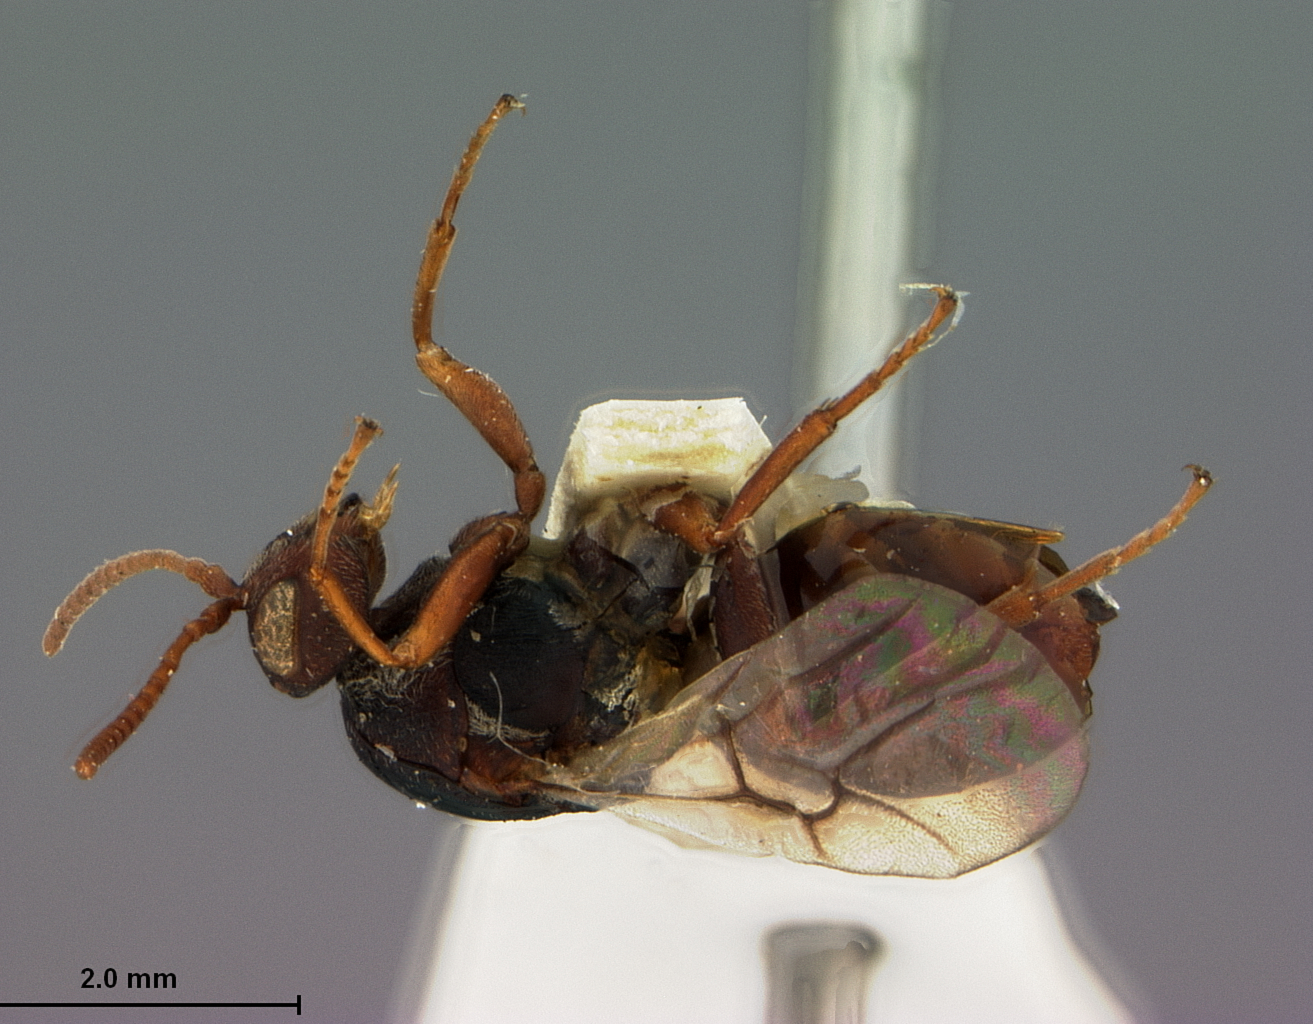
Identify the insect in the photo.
Trisolenia punctata
